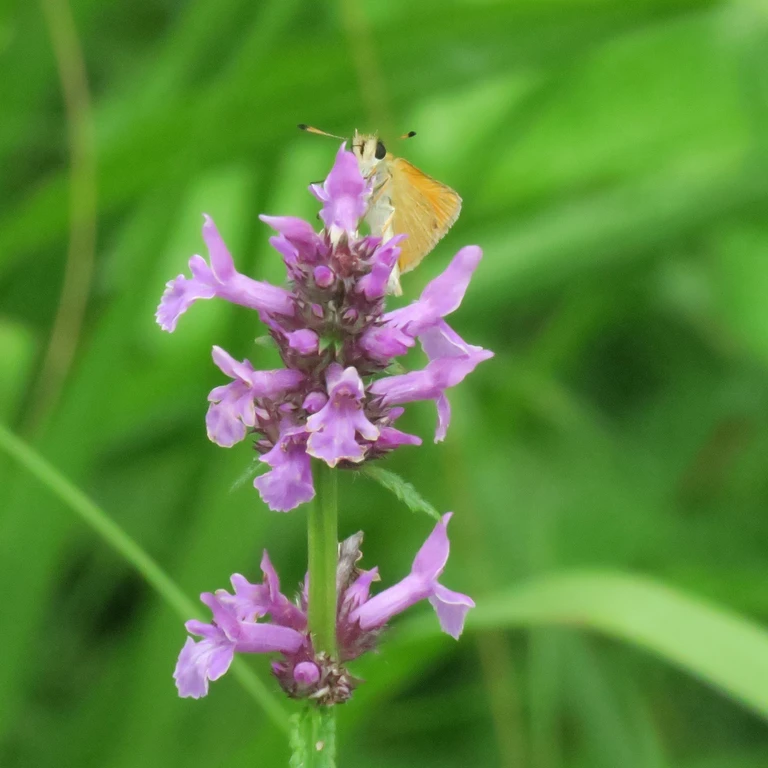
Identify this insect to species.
Thymelicus lineola
